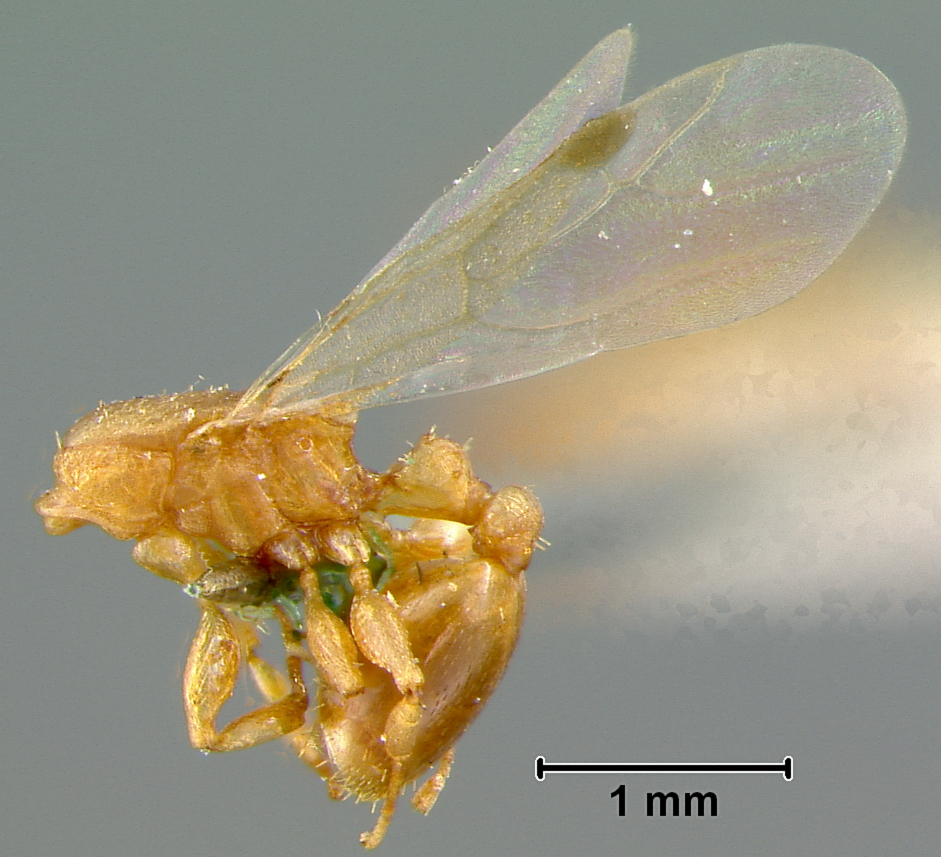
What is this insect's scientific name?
Nesomyrmex clavipilis
